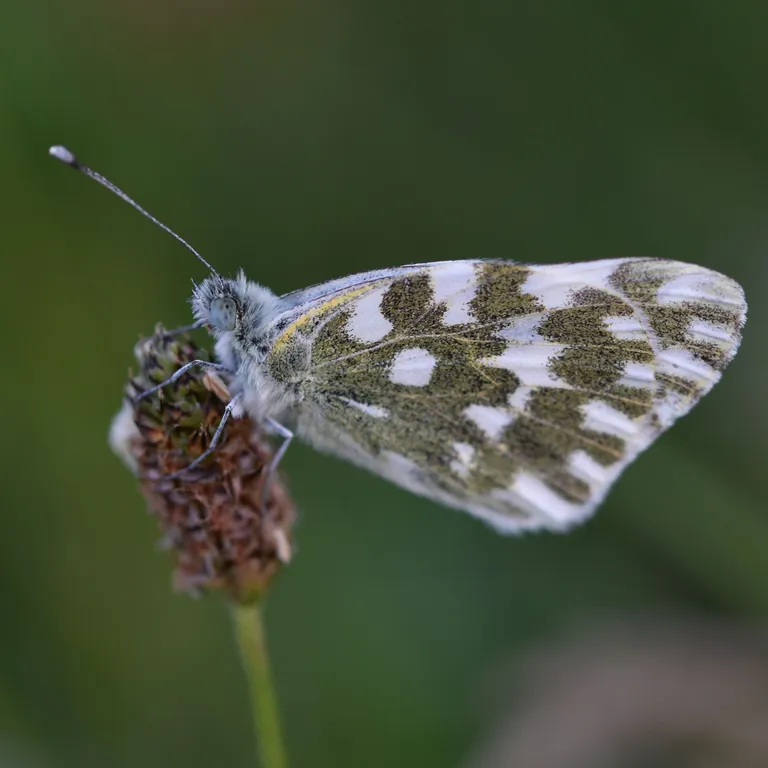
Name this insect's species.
Pontia edusa
